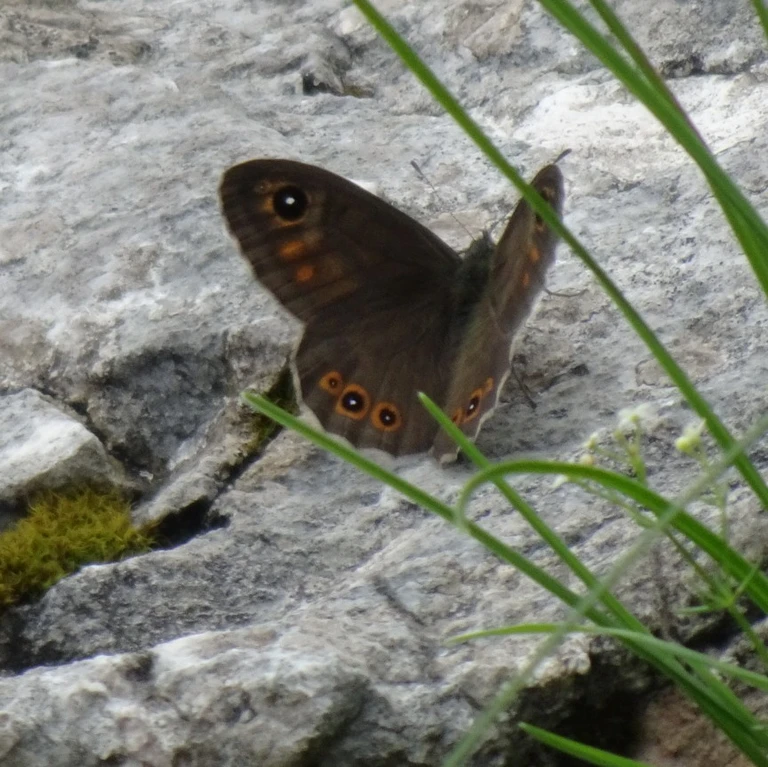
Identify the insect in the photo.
Lasiommata maera (also Pararge maera)
